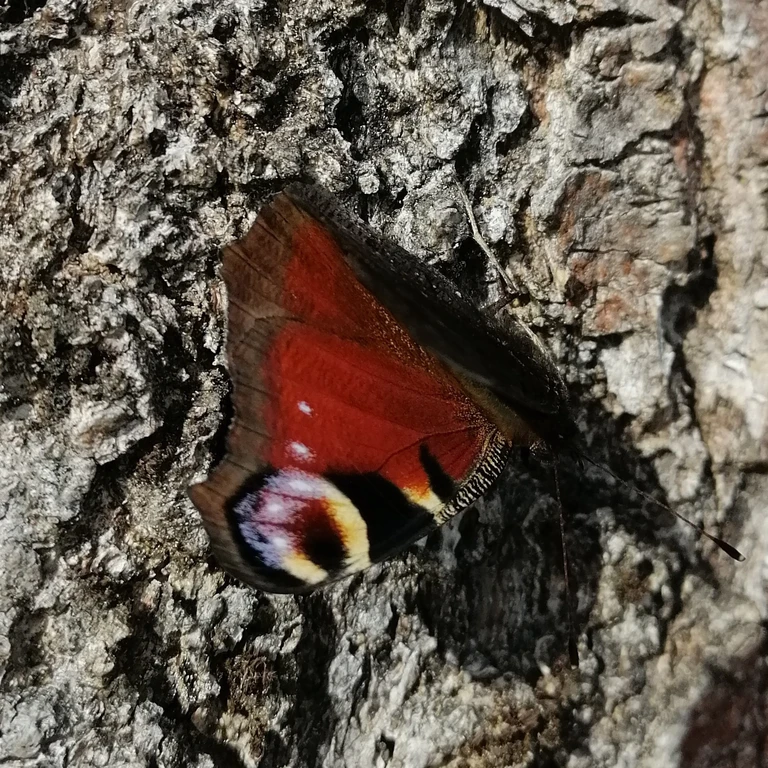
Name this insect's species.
Aglais io
